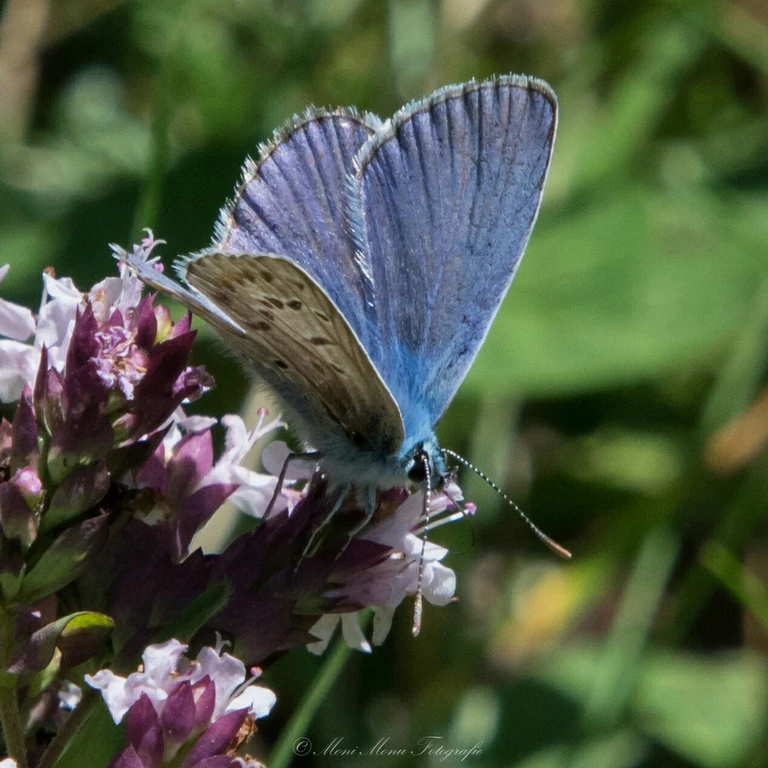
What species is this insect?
Polyommatus icarus
